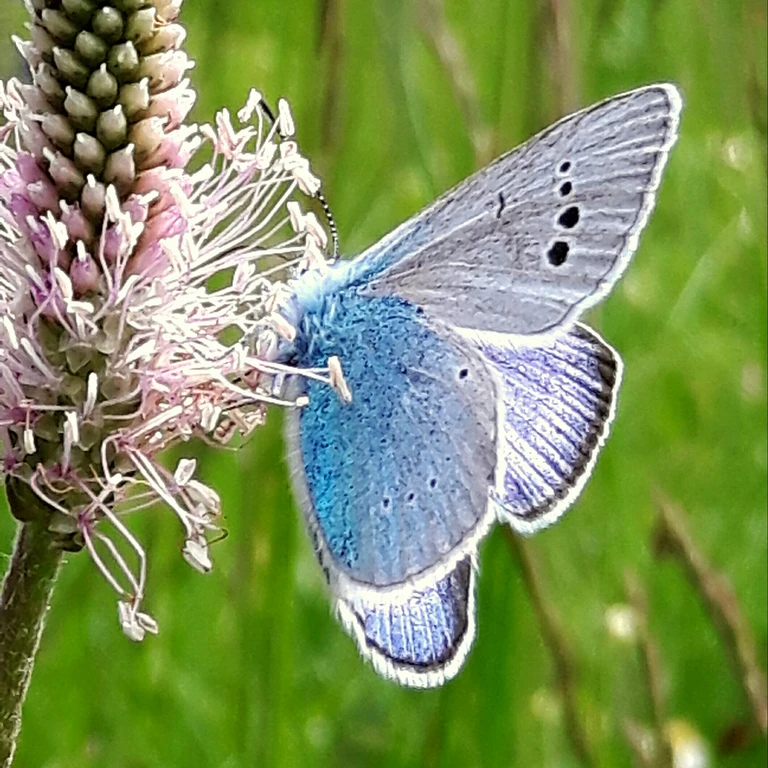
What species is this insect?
Glaucopsyche alexis
